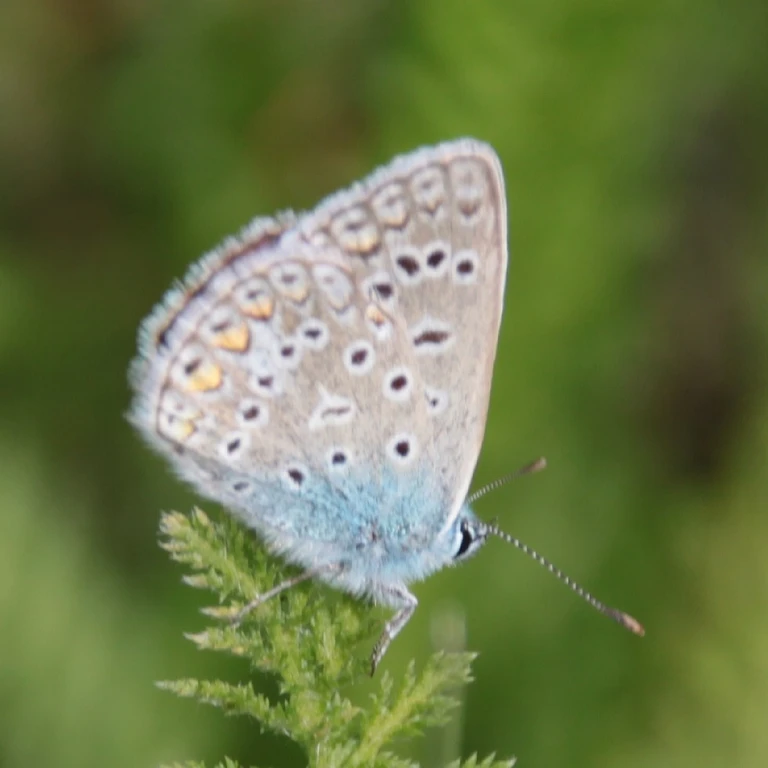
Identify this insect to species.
Polyommatus icarus
